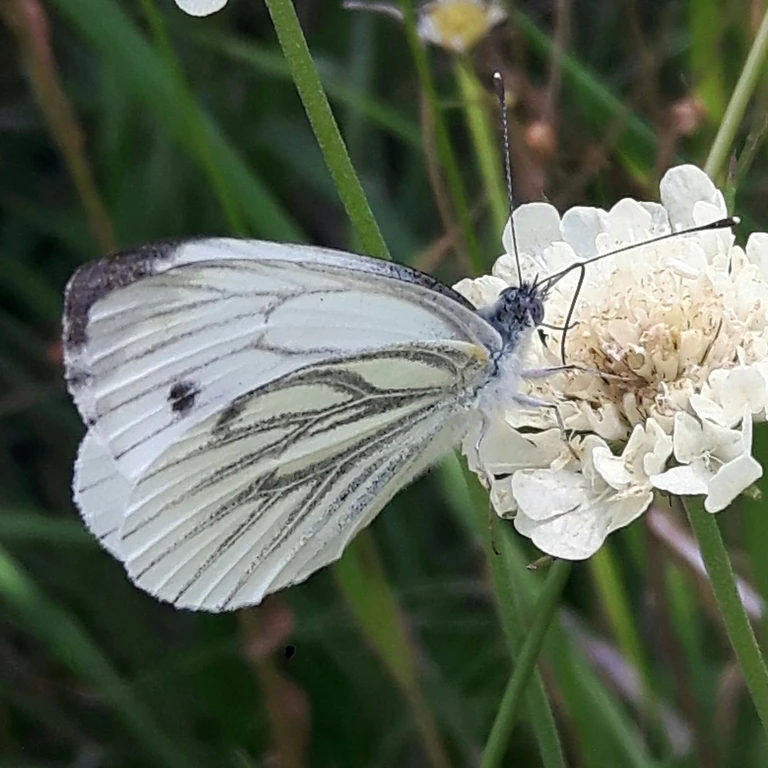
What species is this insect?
Pieris napi
